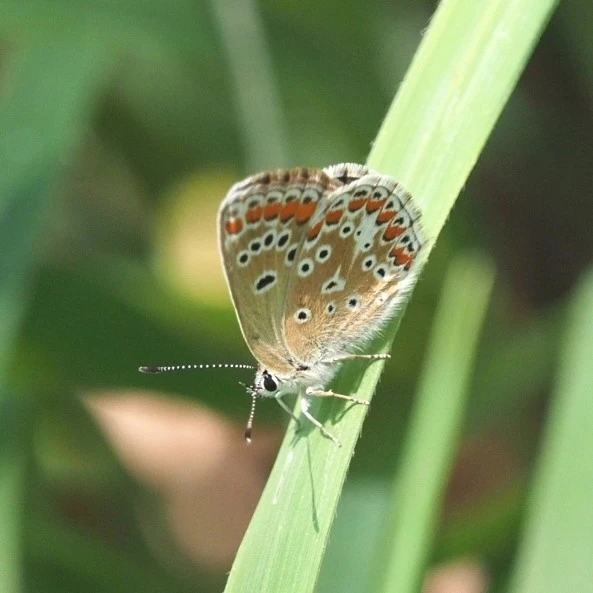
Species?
Aricia agestis/artaxerxes
